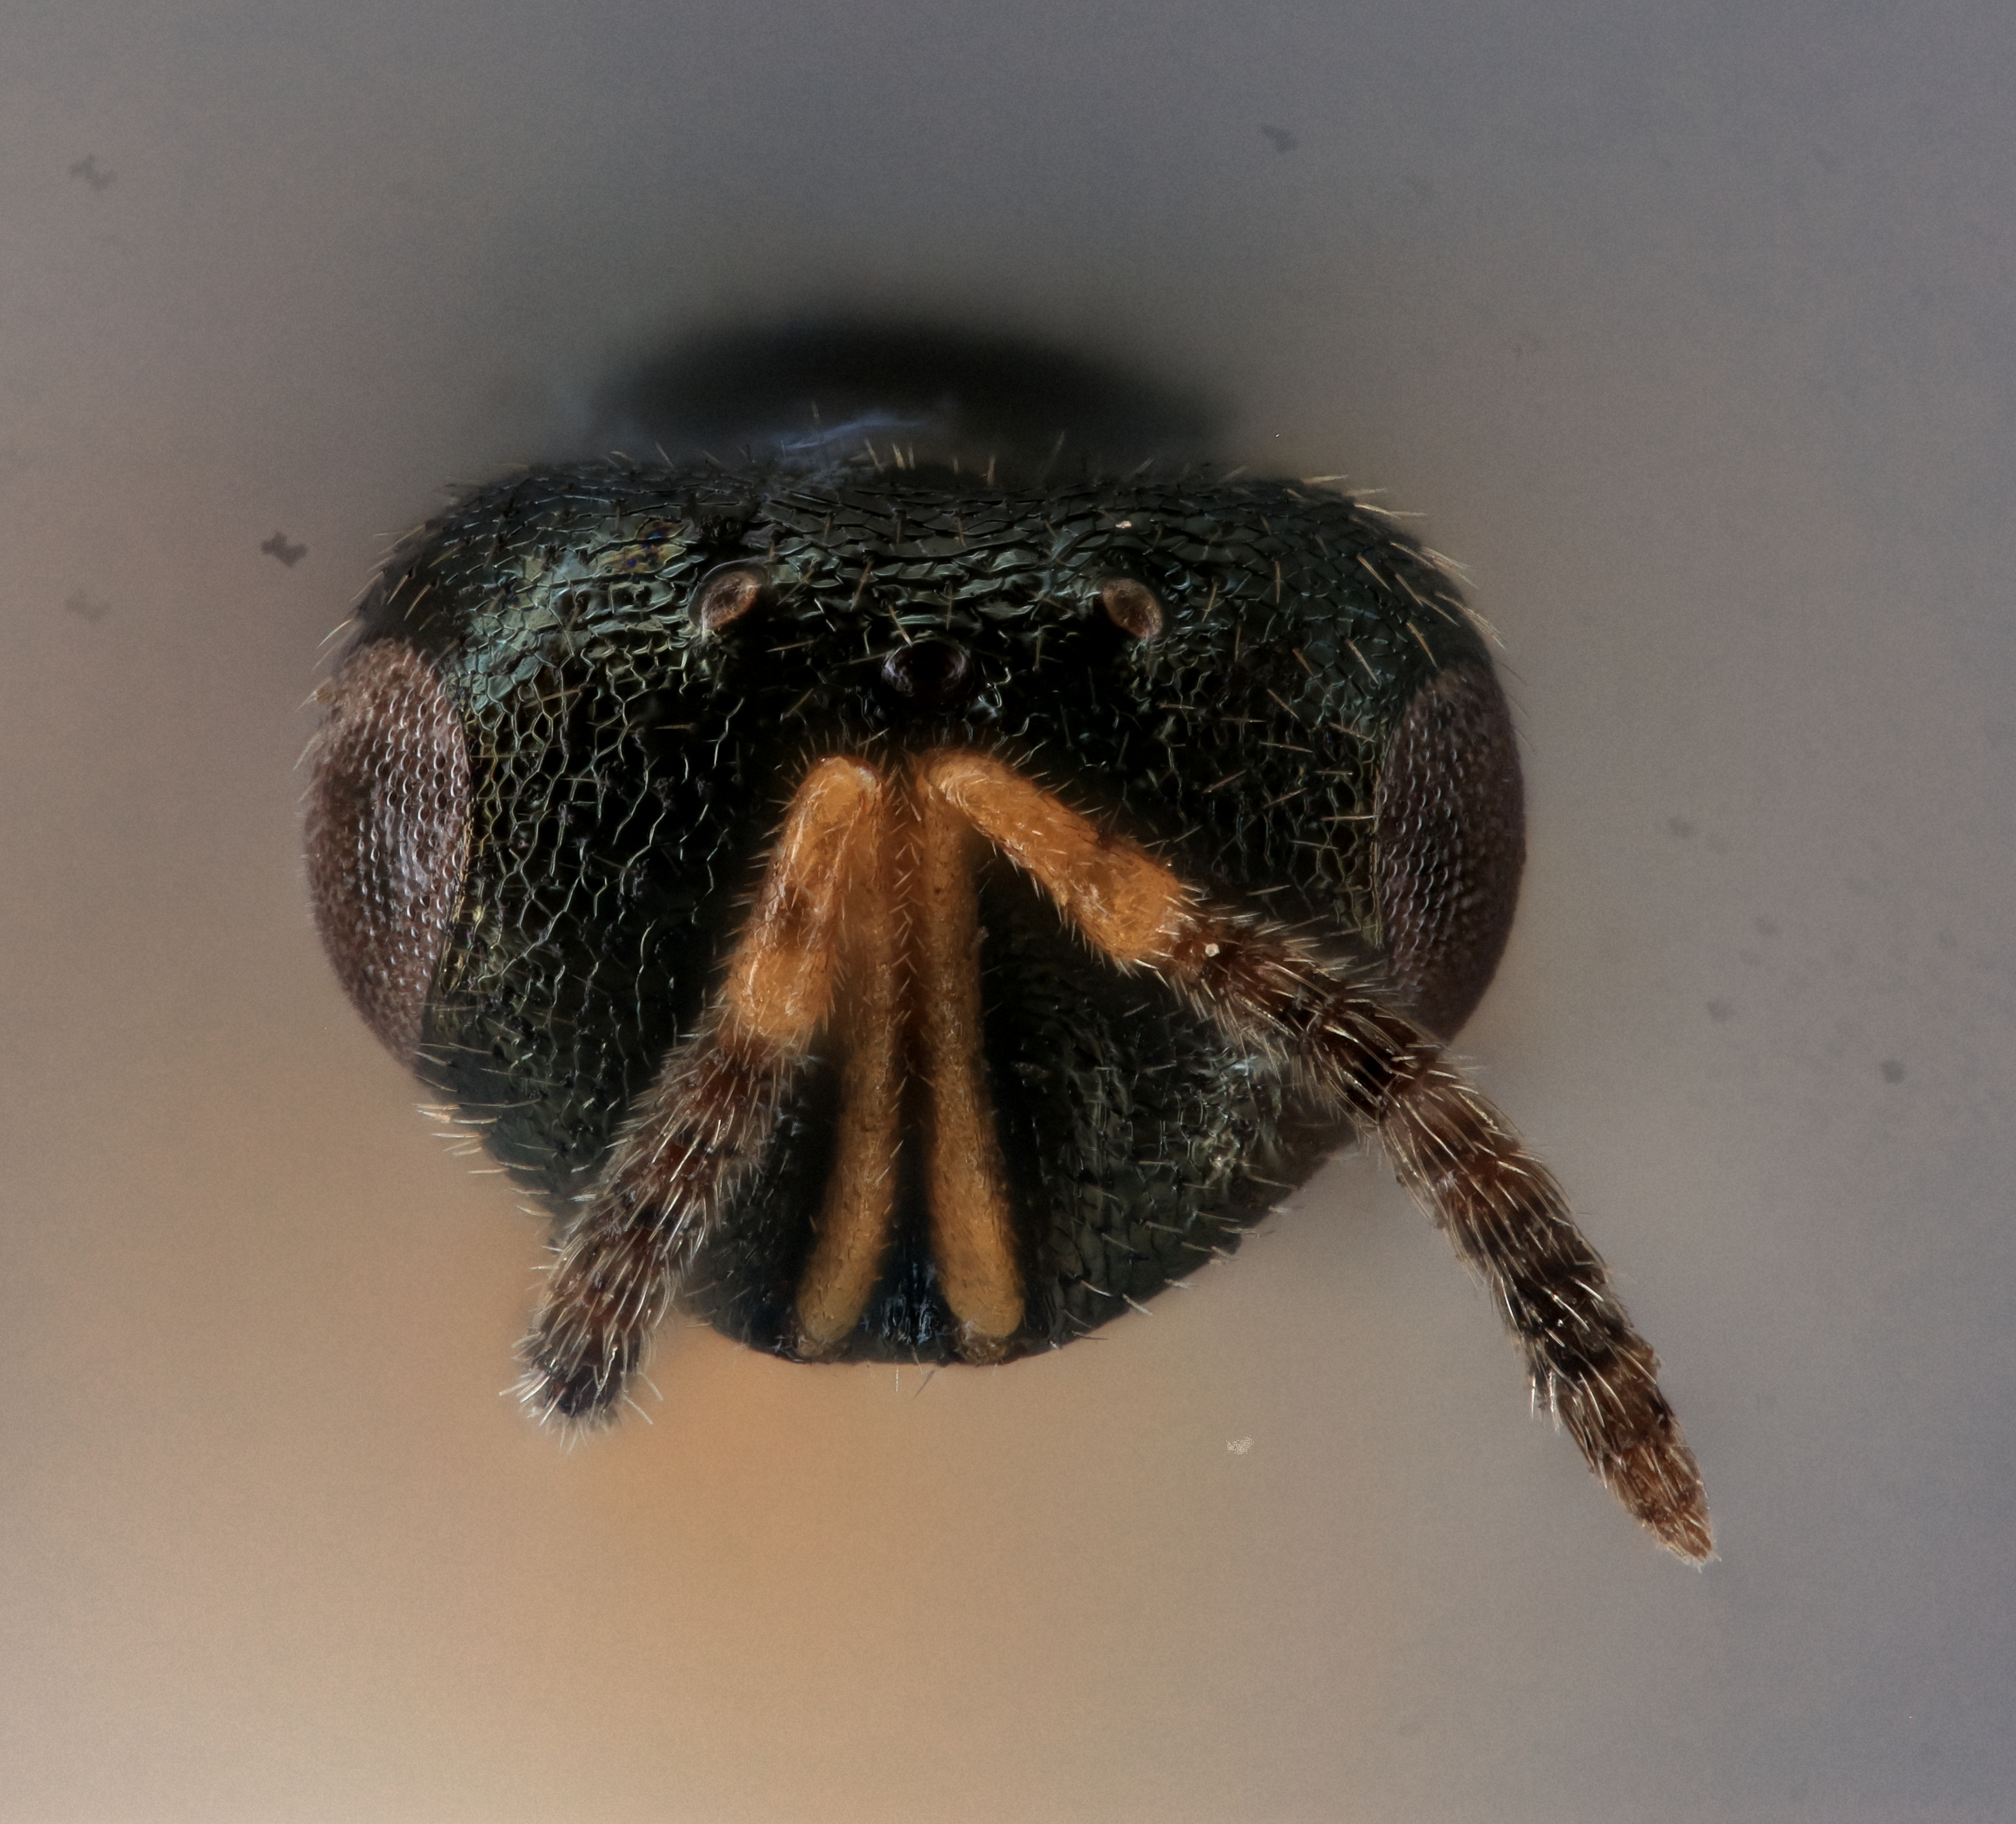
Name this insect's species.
Tritneptis doris
